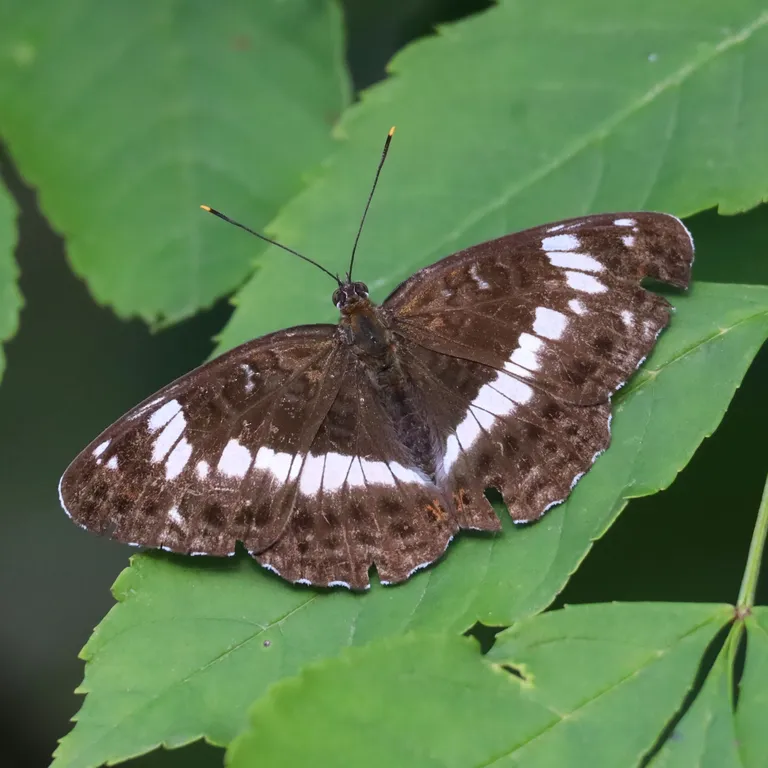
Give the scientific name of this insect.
Limenitis camilla (also Ladoga camilla)
